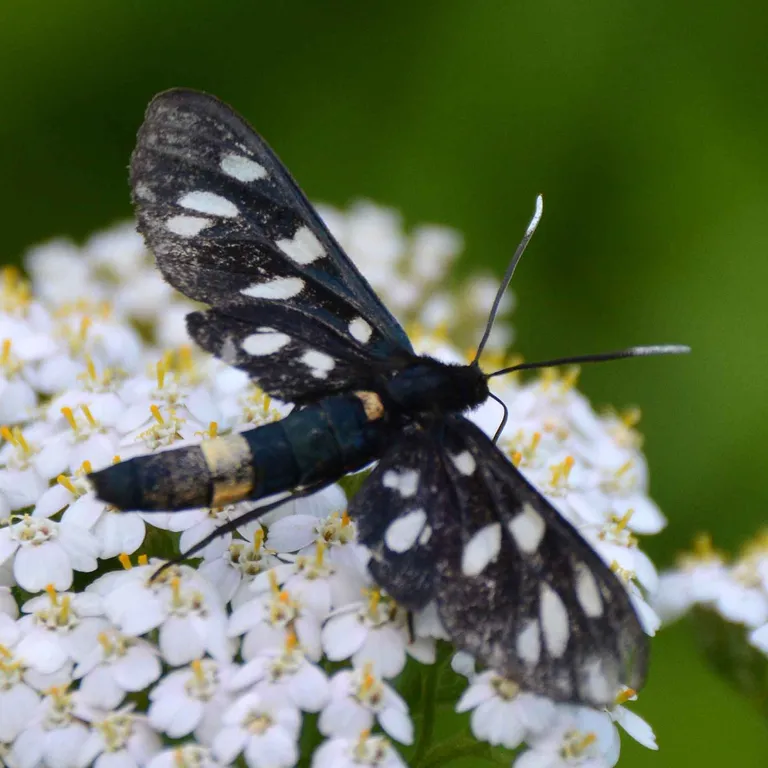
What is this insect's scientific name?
Amata phegea
